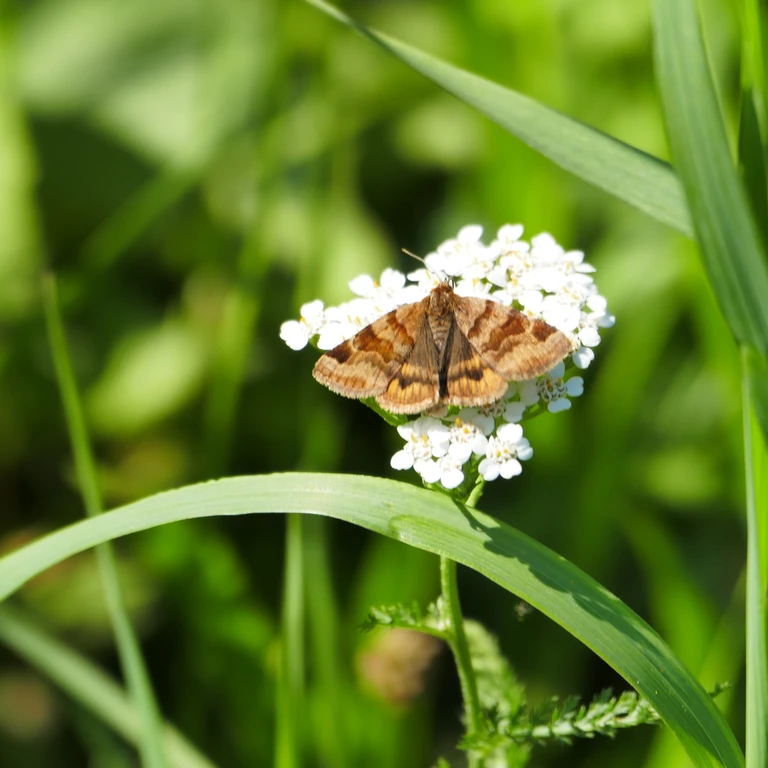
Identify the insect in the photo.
Euclidia glyphica
